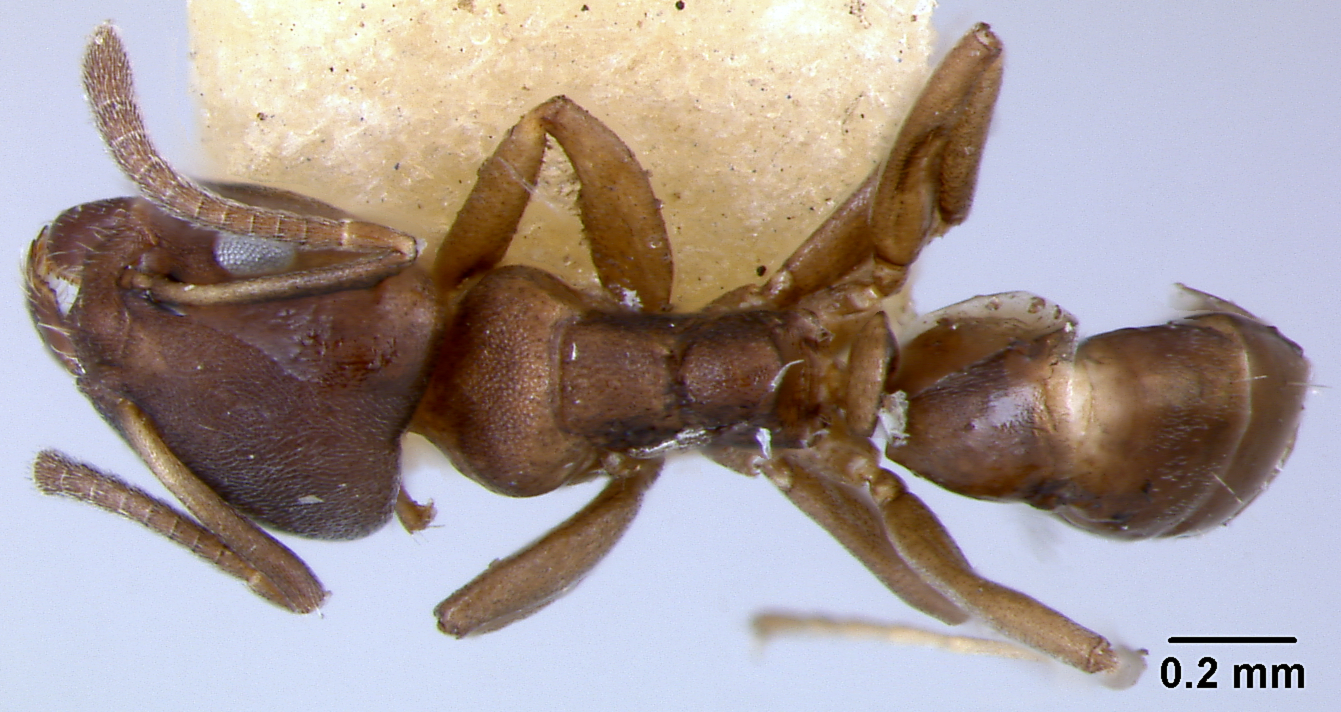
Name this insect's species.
Iridomyrmex sororis
